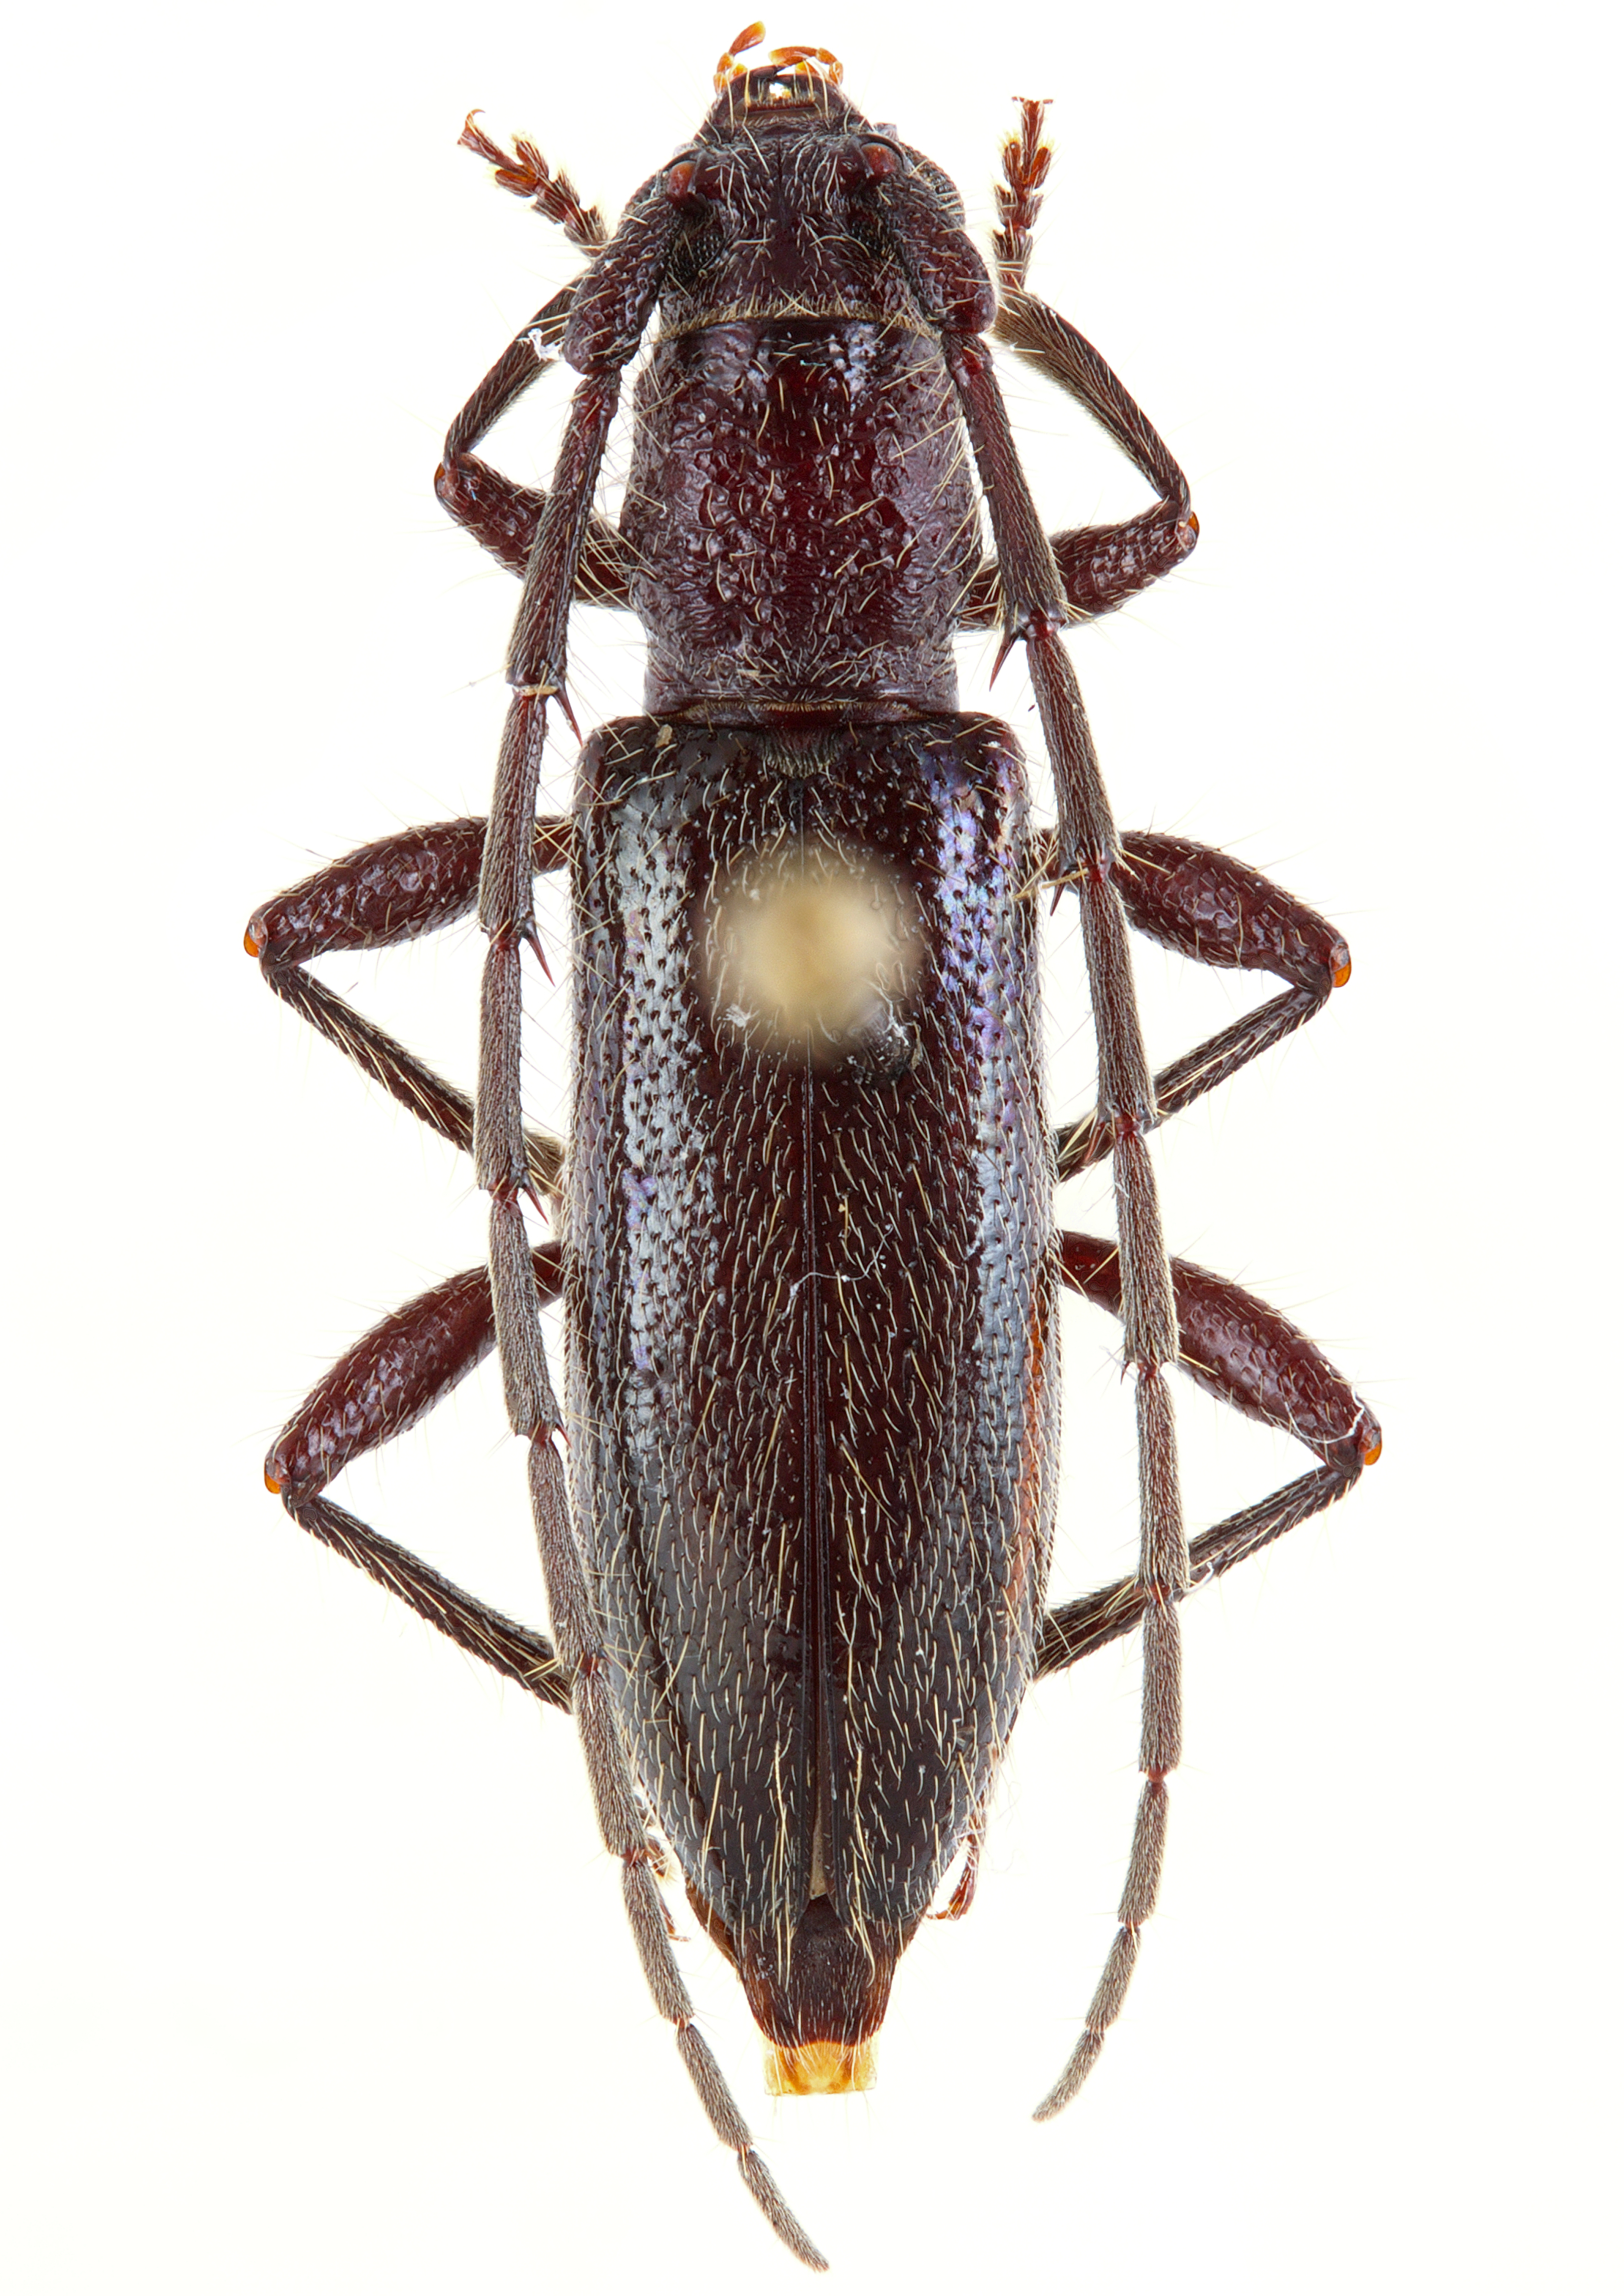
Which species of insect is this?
Metironeus hovorei
